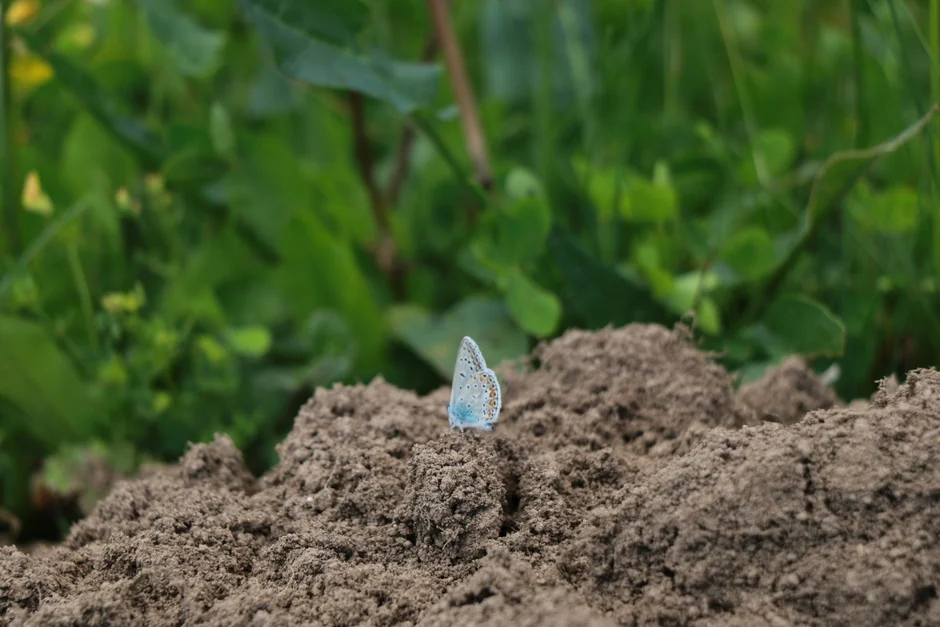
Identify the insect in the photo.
Polyommatus icarus
